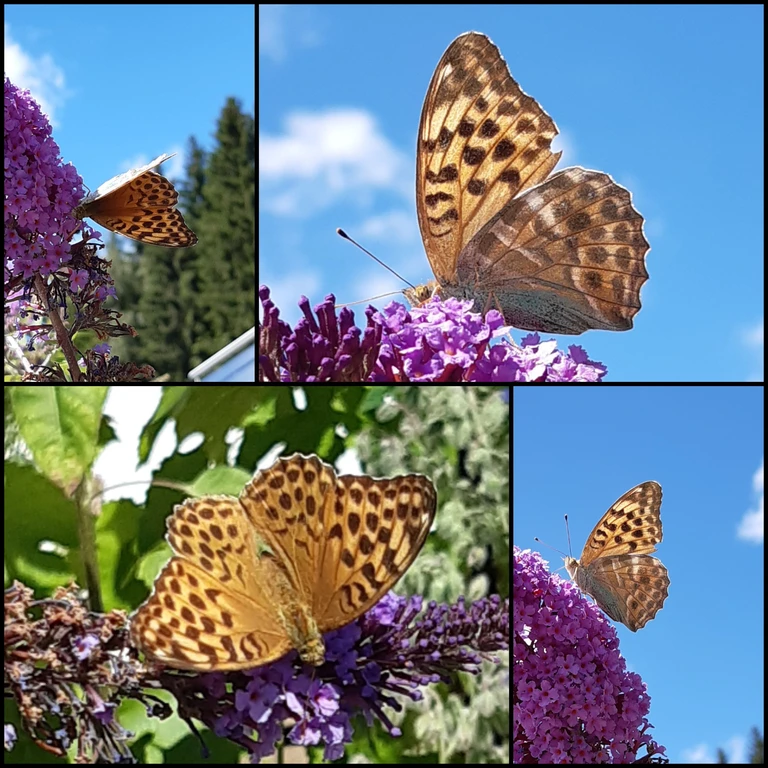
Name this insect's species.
Argynnis paphia
